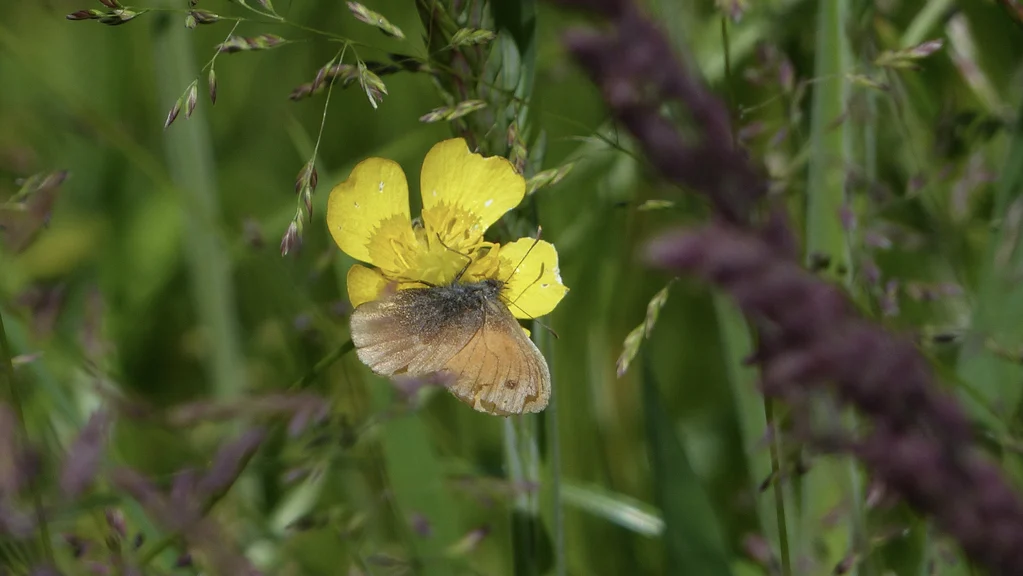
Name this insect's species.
Coenonympha pamphilus
